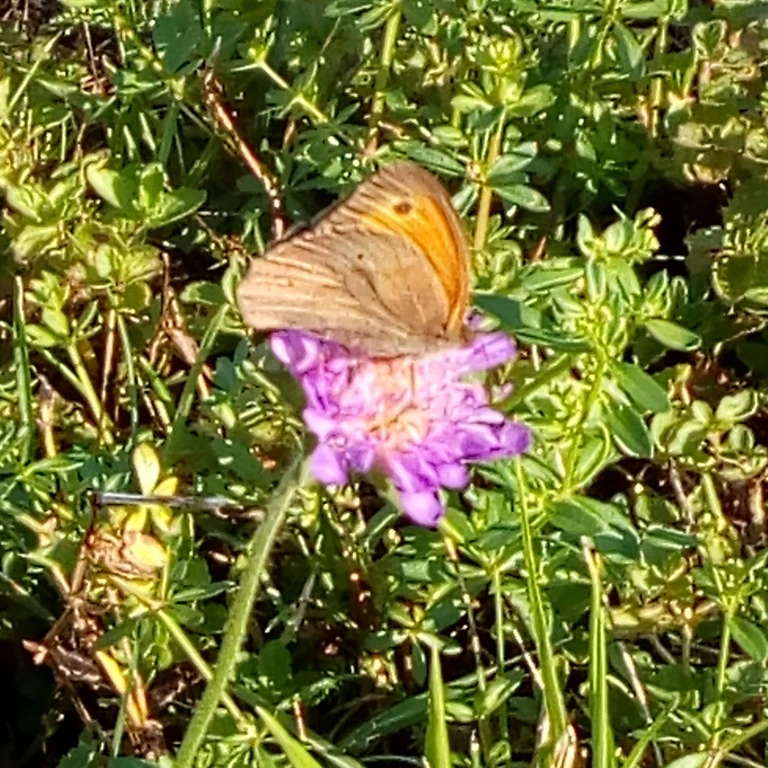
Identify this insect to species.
Maniola jurtina
